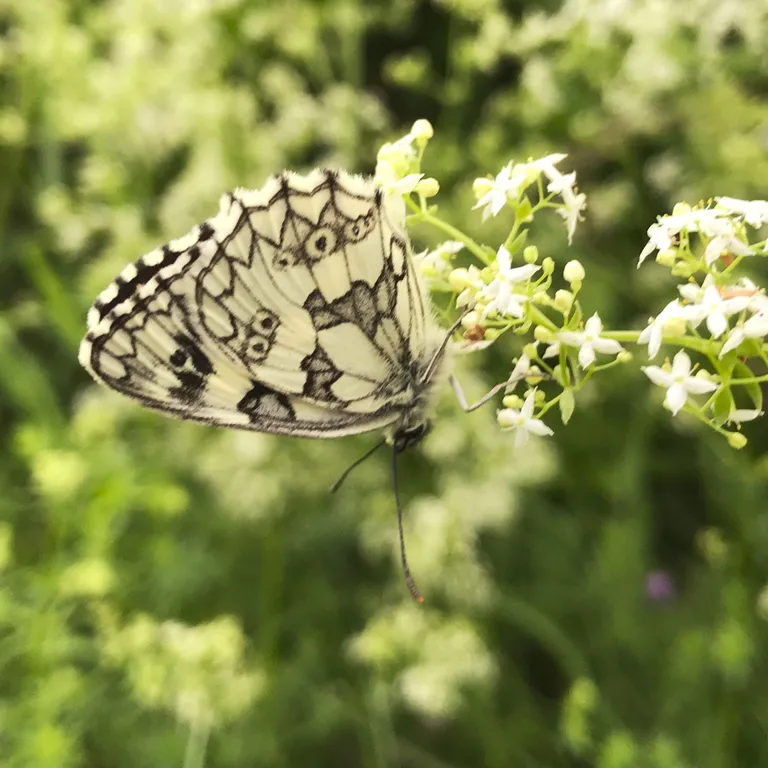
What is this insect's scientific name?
Melanargia galathea
